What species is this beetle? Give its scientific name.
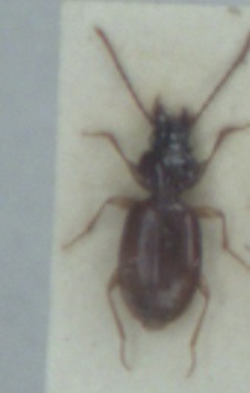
Epaphius secalis
